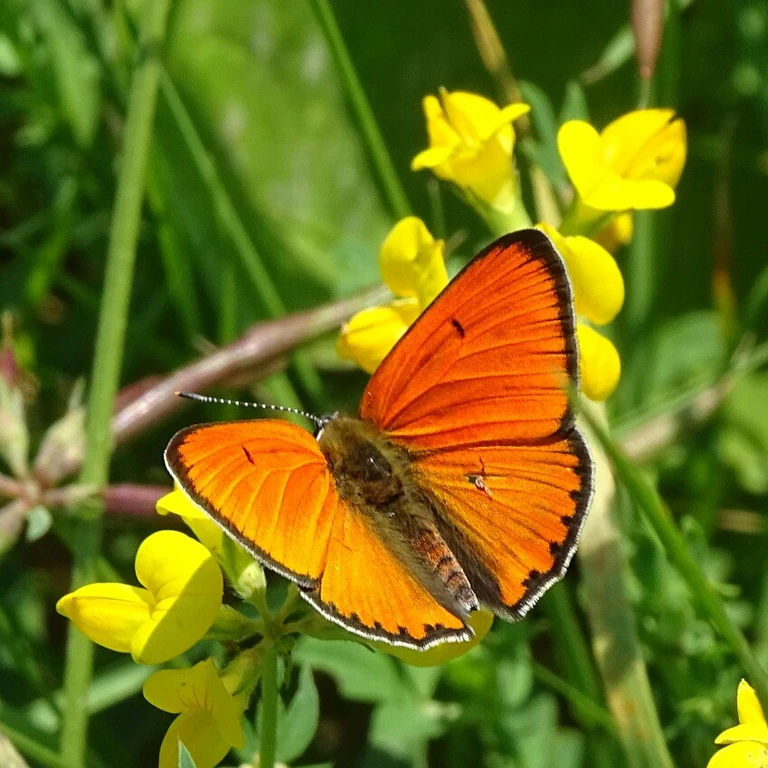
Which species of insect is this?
Lycaena dispar
